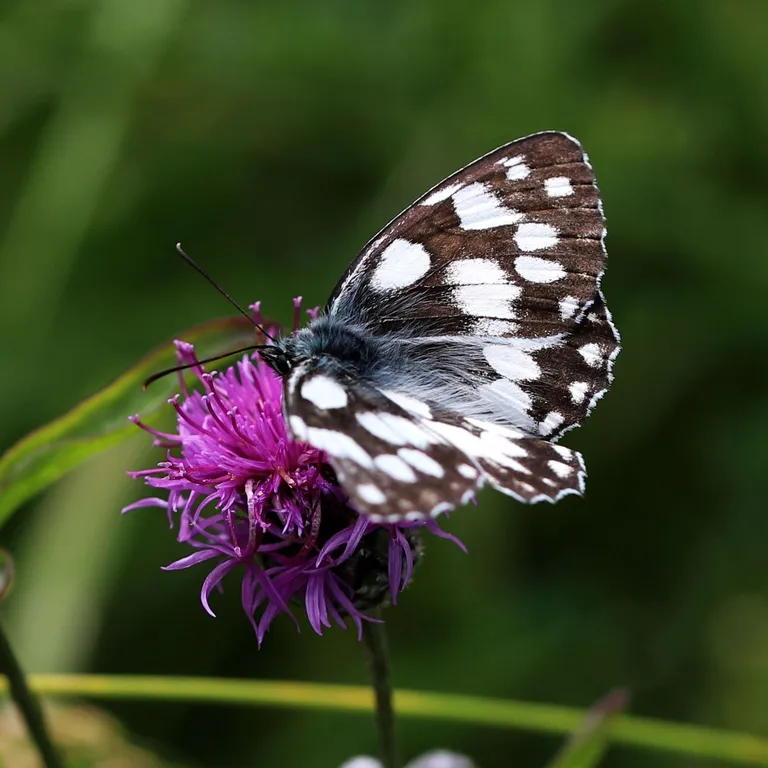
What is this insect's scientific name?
Melanargia galathea
